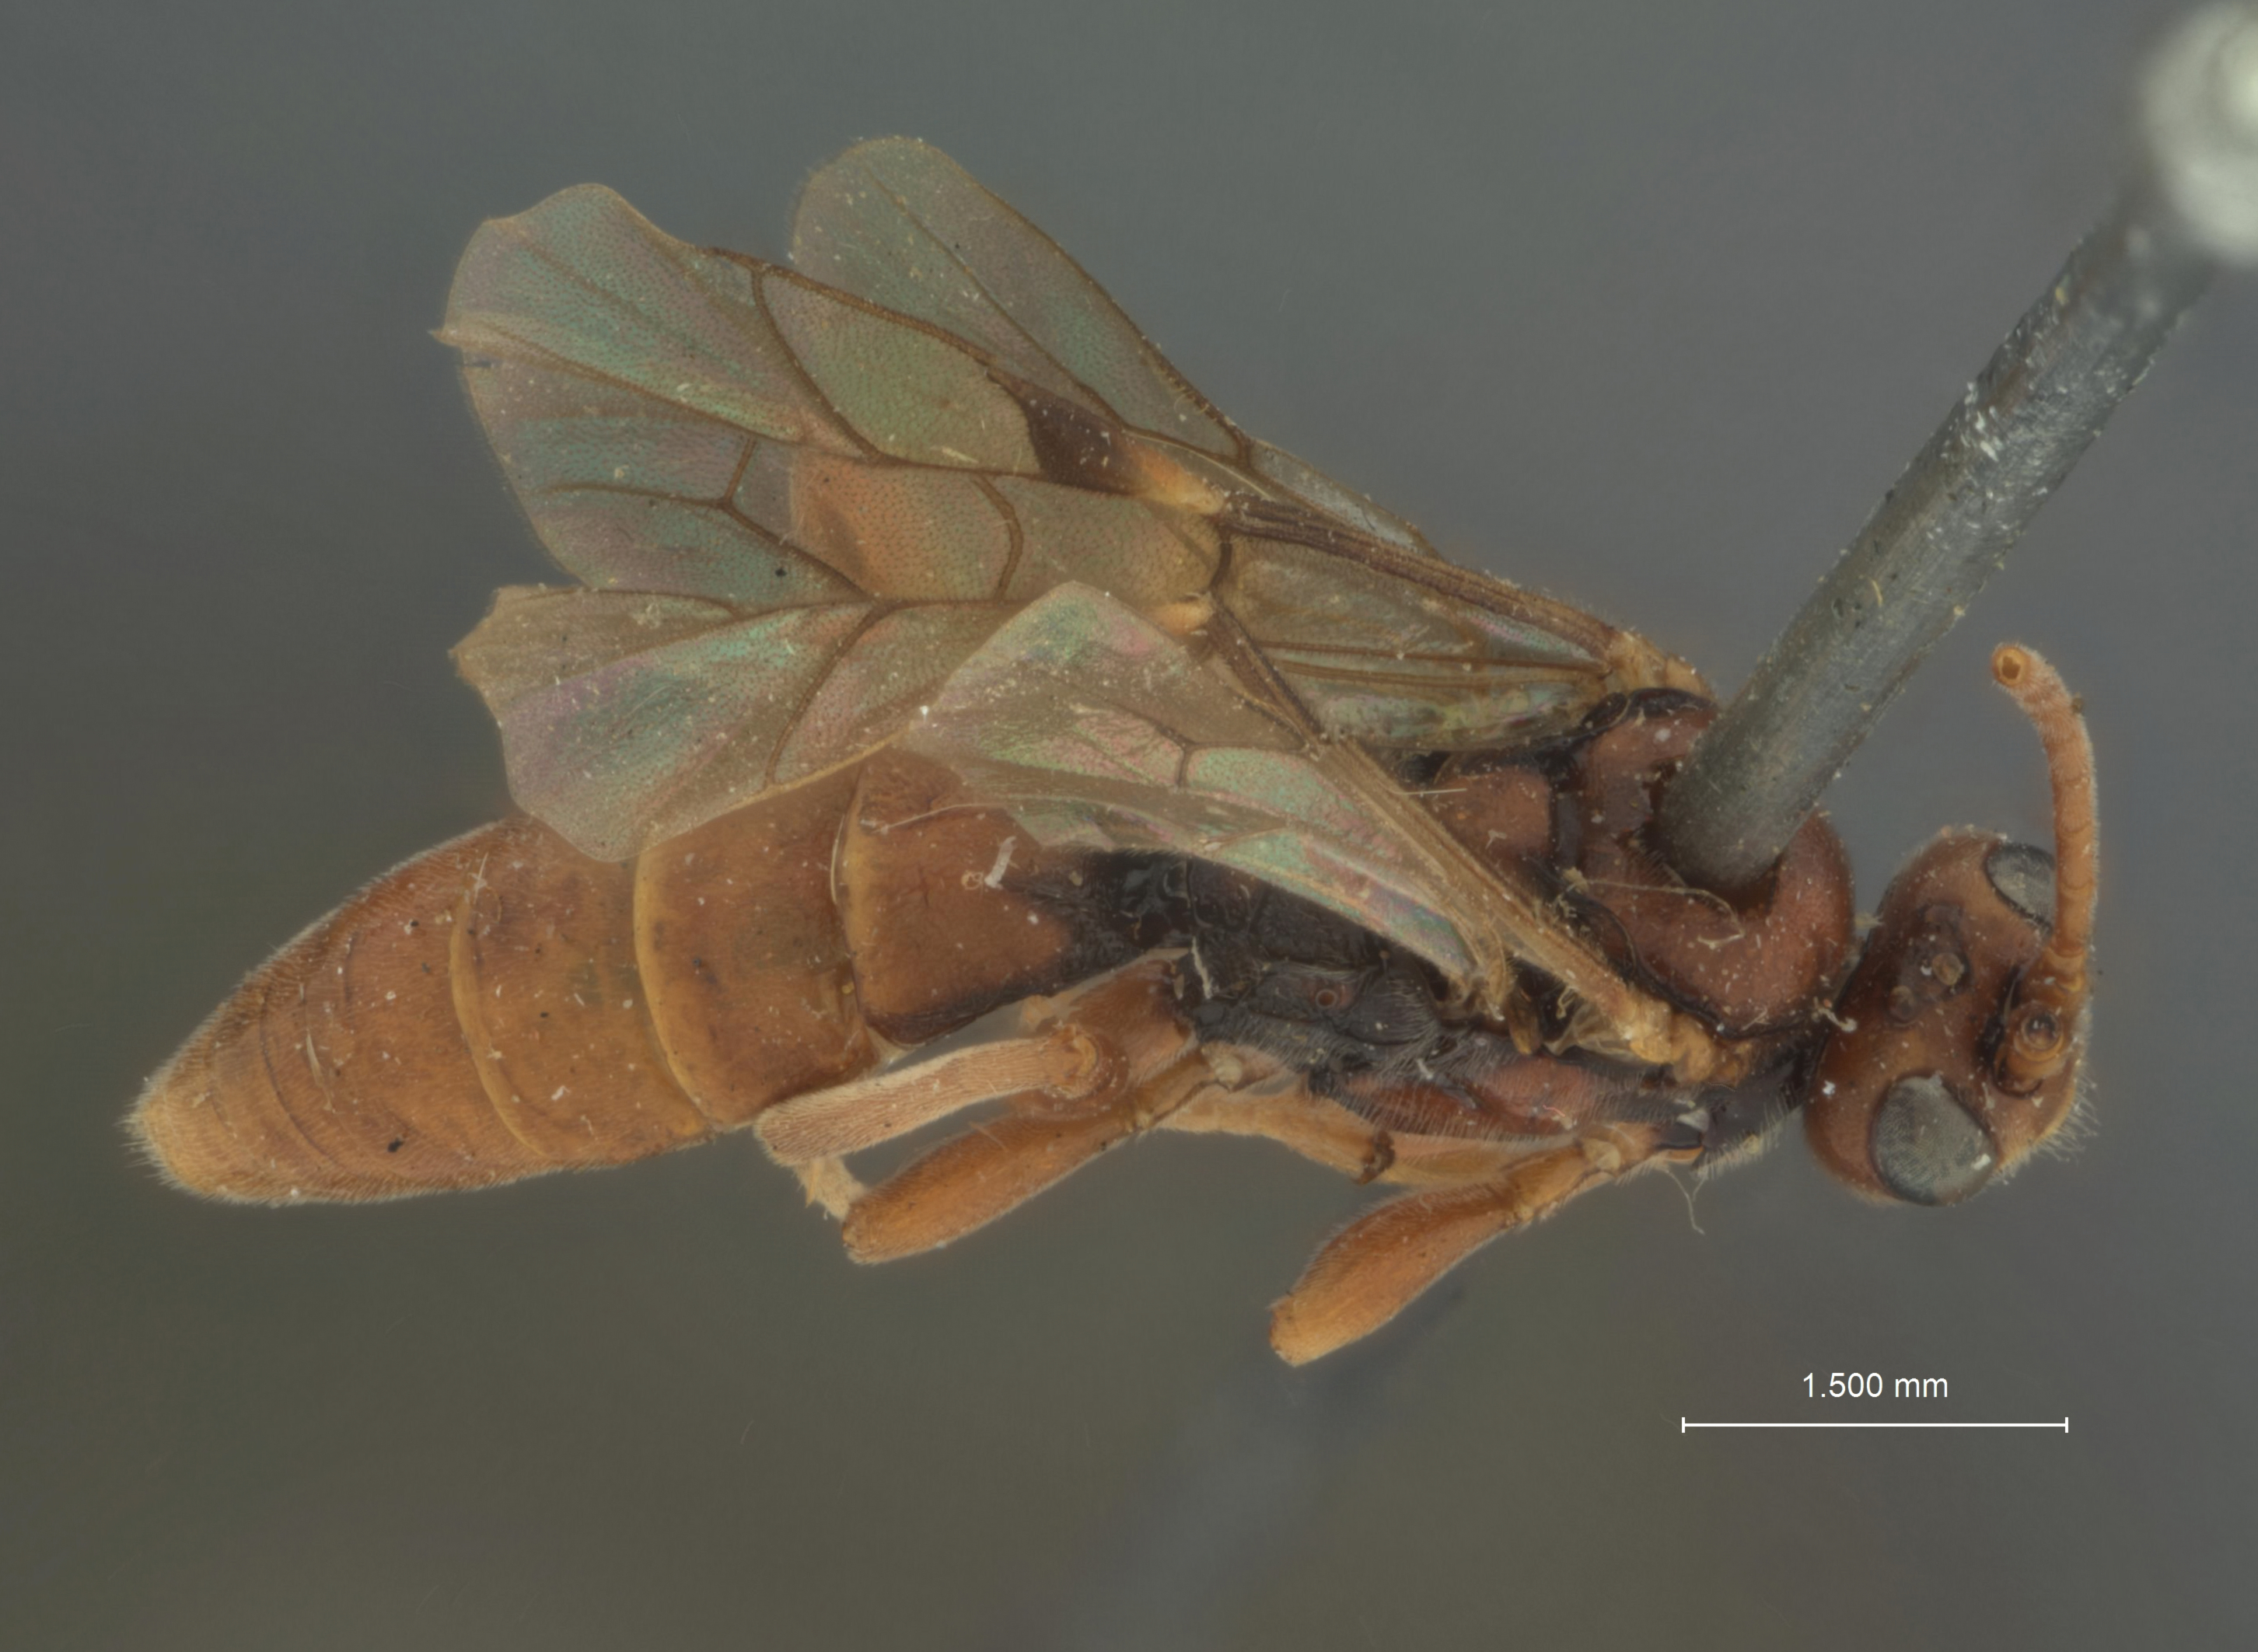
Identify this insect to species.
Trophoctonus insularis
